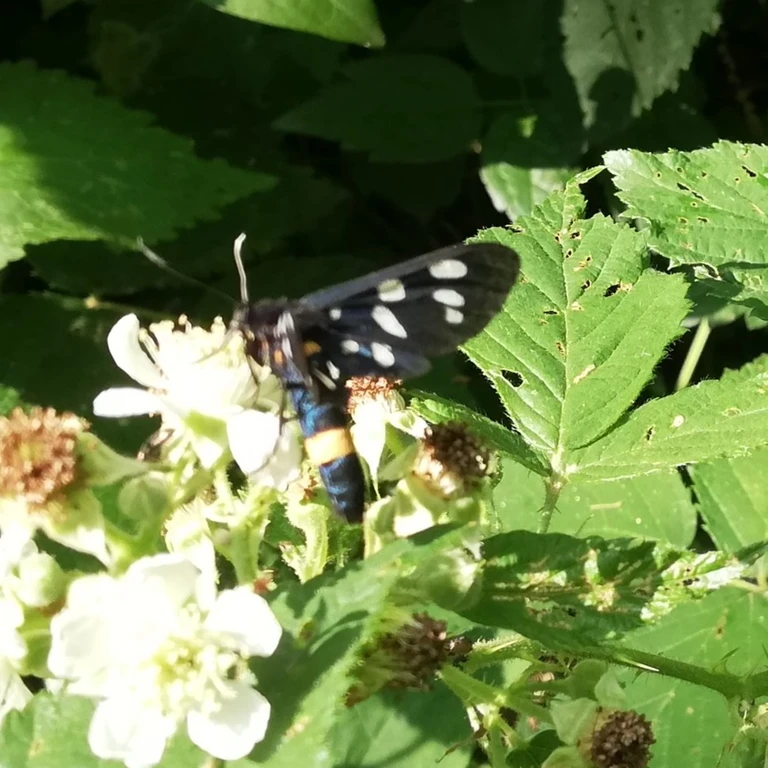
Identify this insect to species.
Amata phegea
